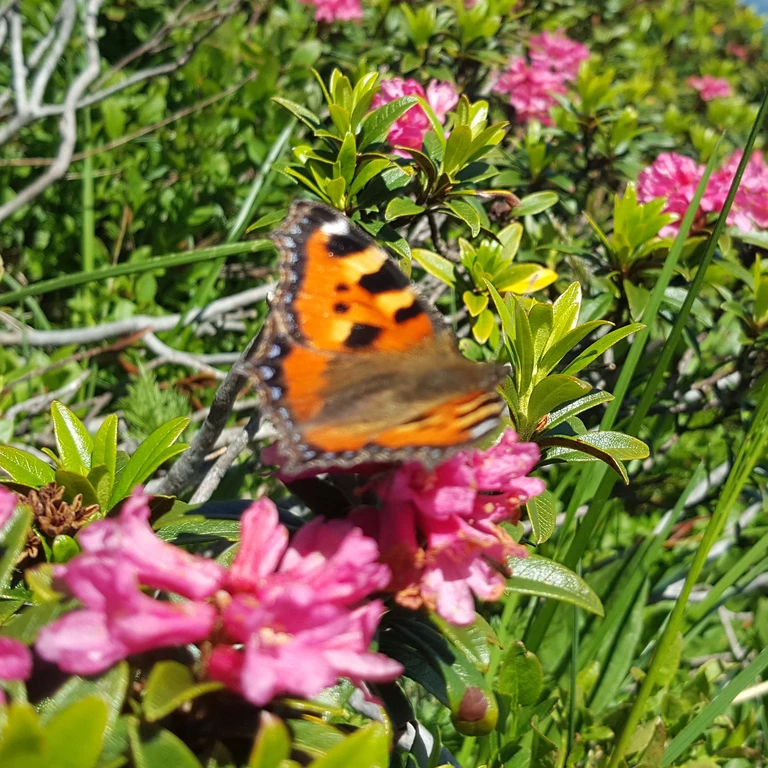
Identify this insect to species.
Aglais urticae
